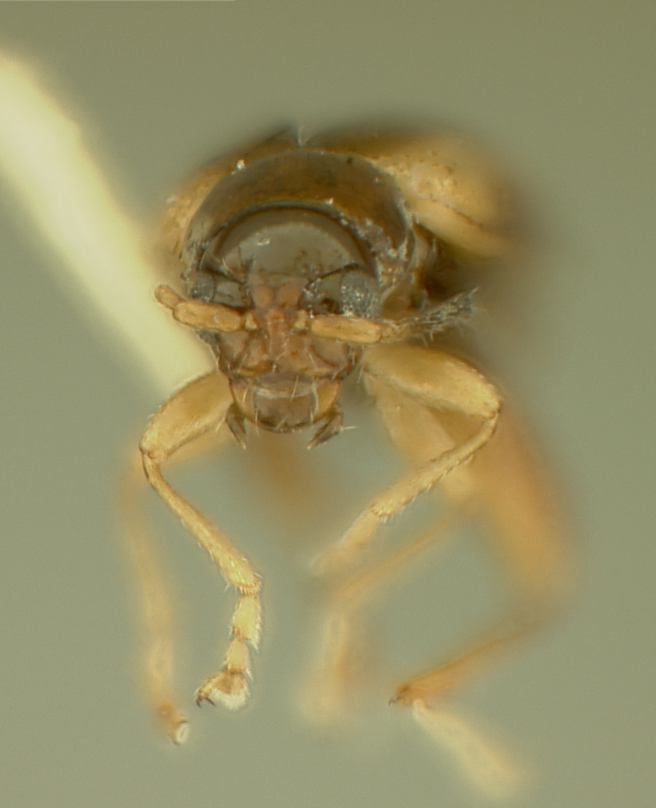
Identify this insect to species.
Longitarsus chlanidotus
